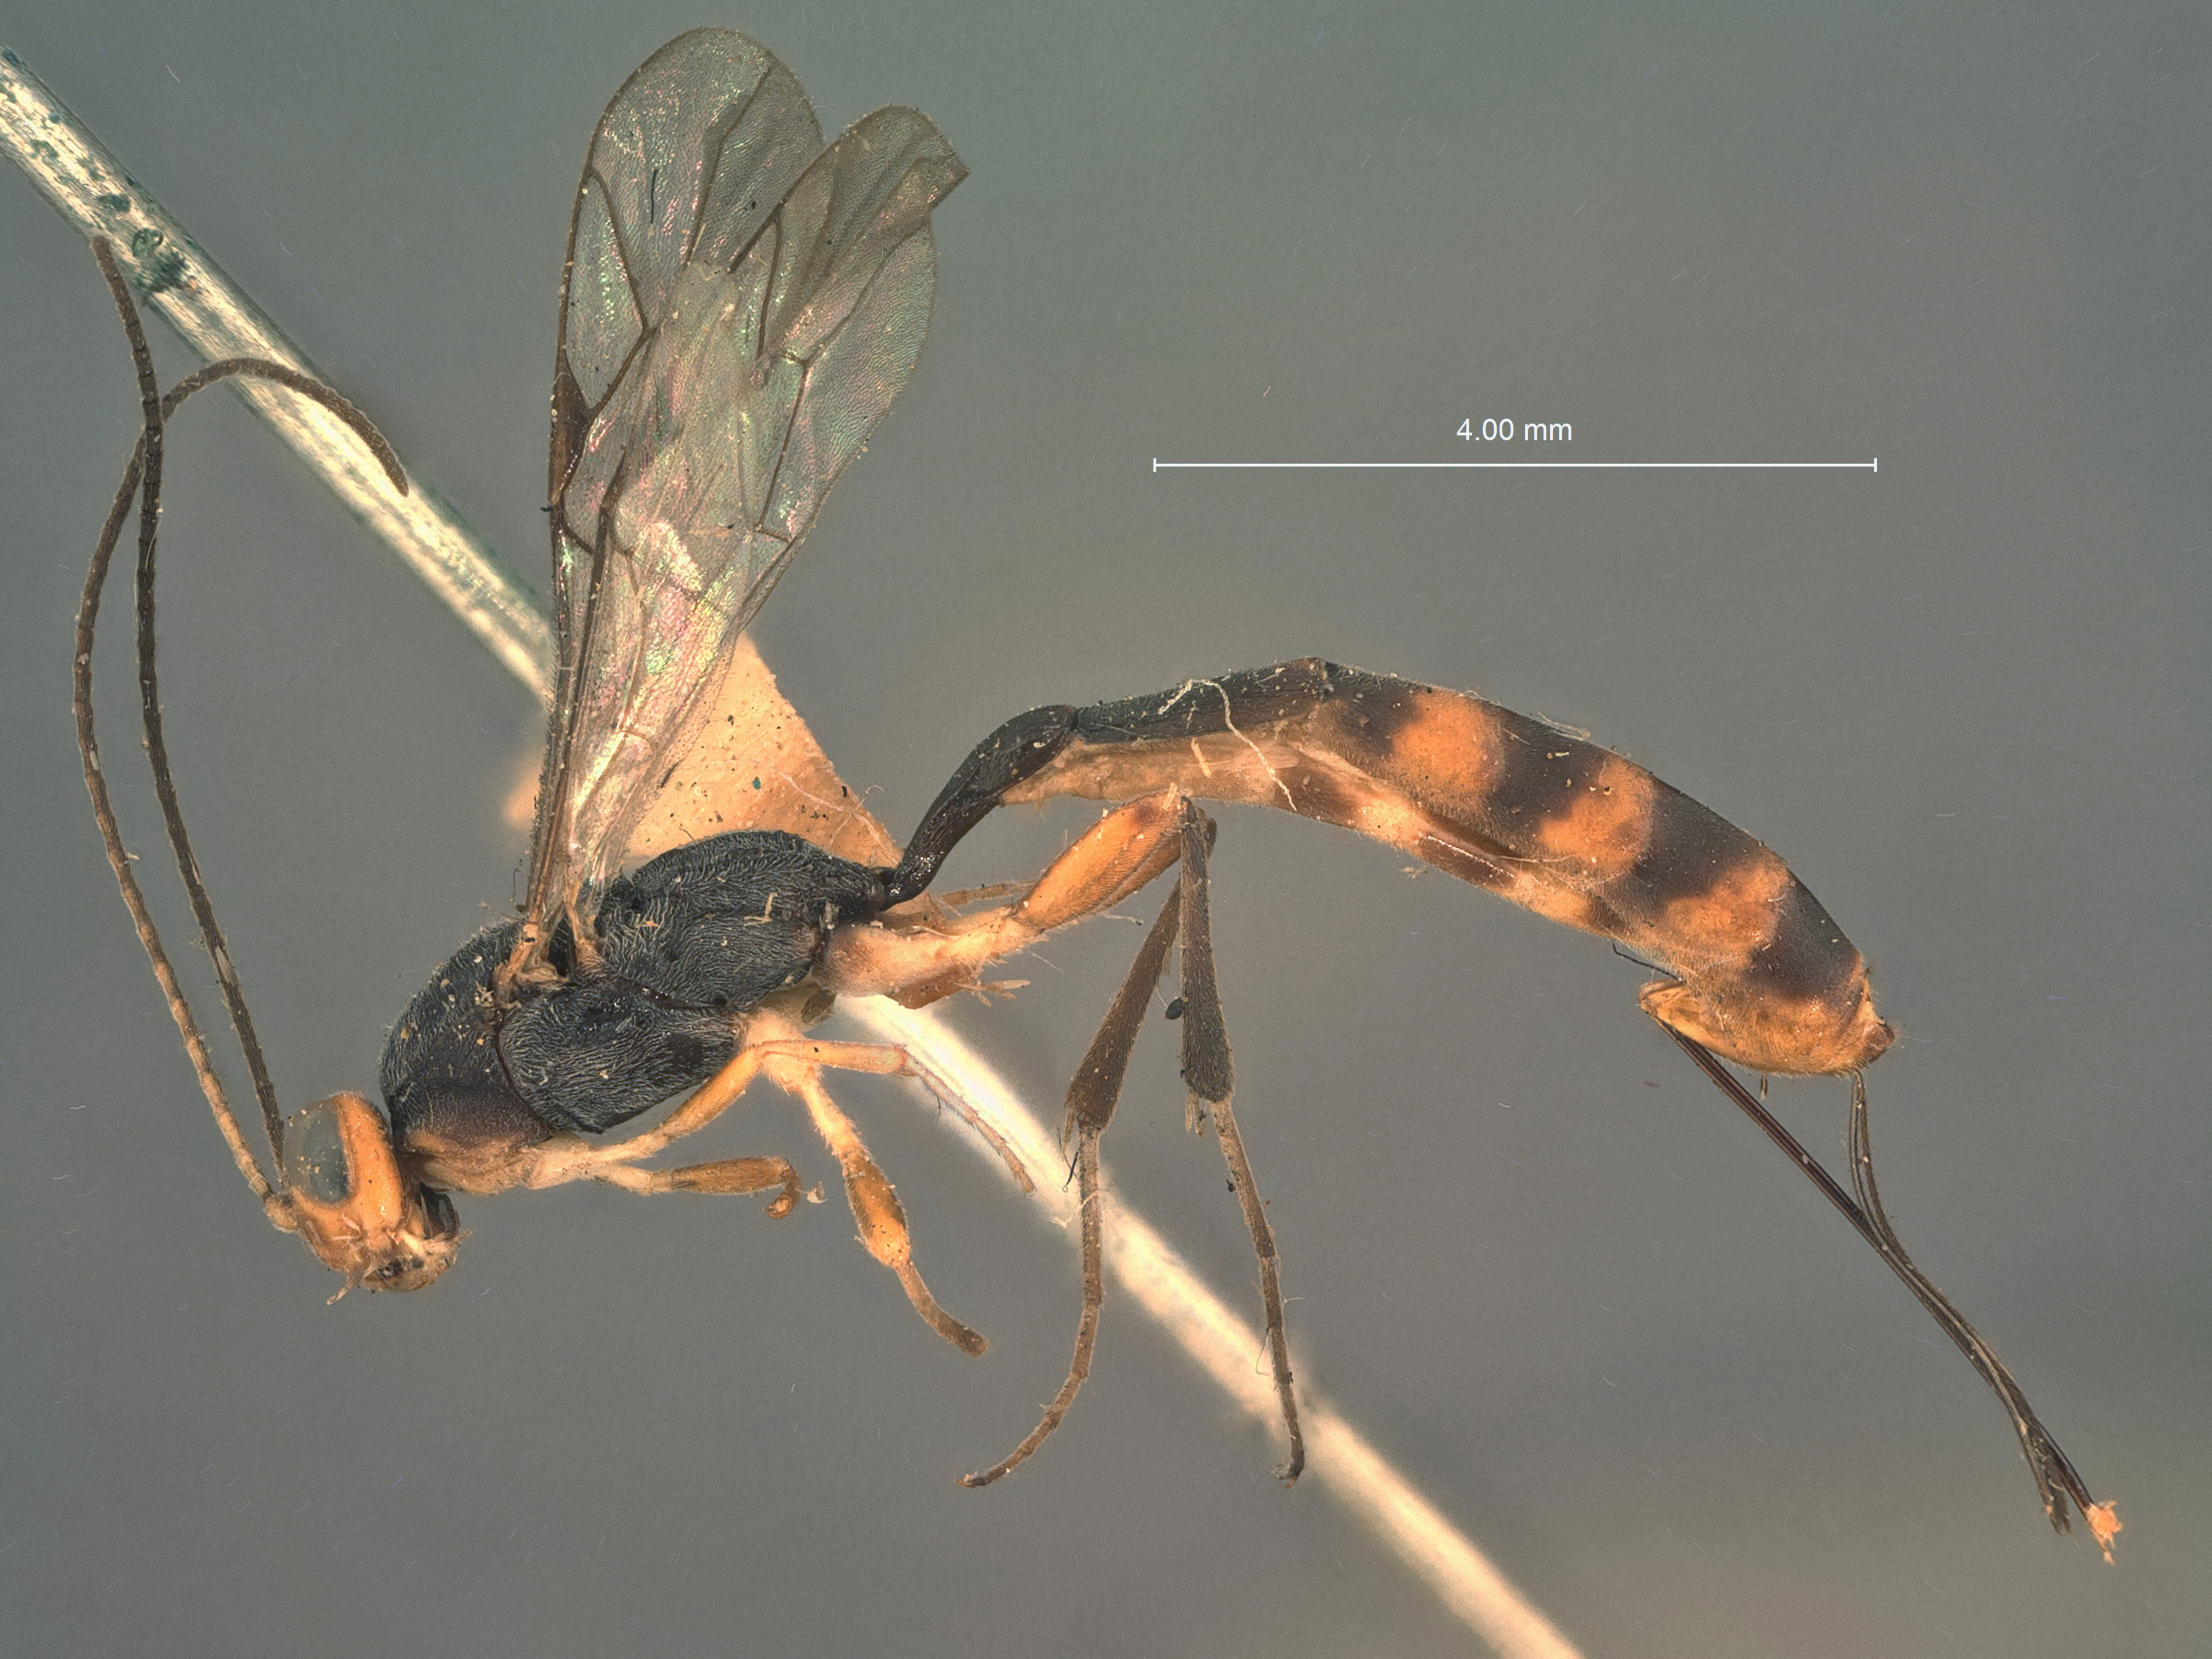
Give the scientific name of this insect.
Leptopygus stangli
